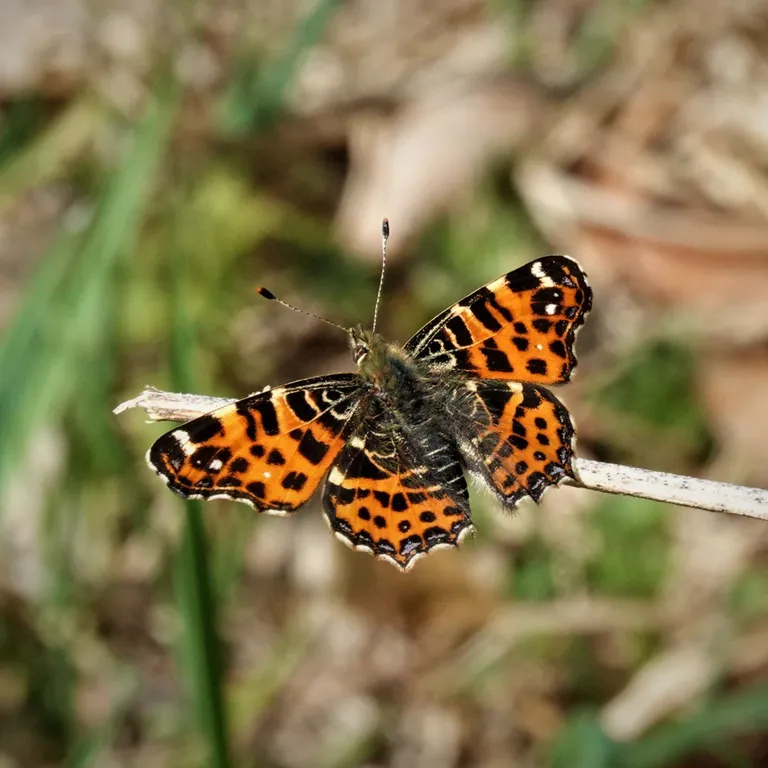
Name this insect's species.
Araschnia levana
